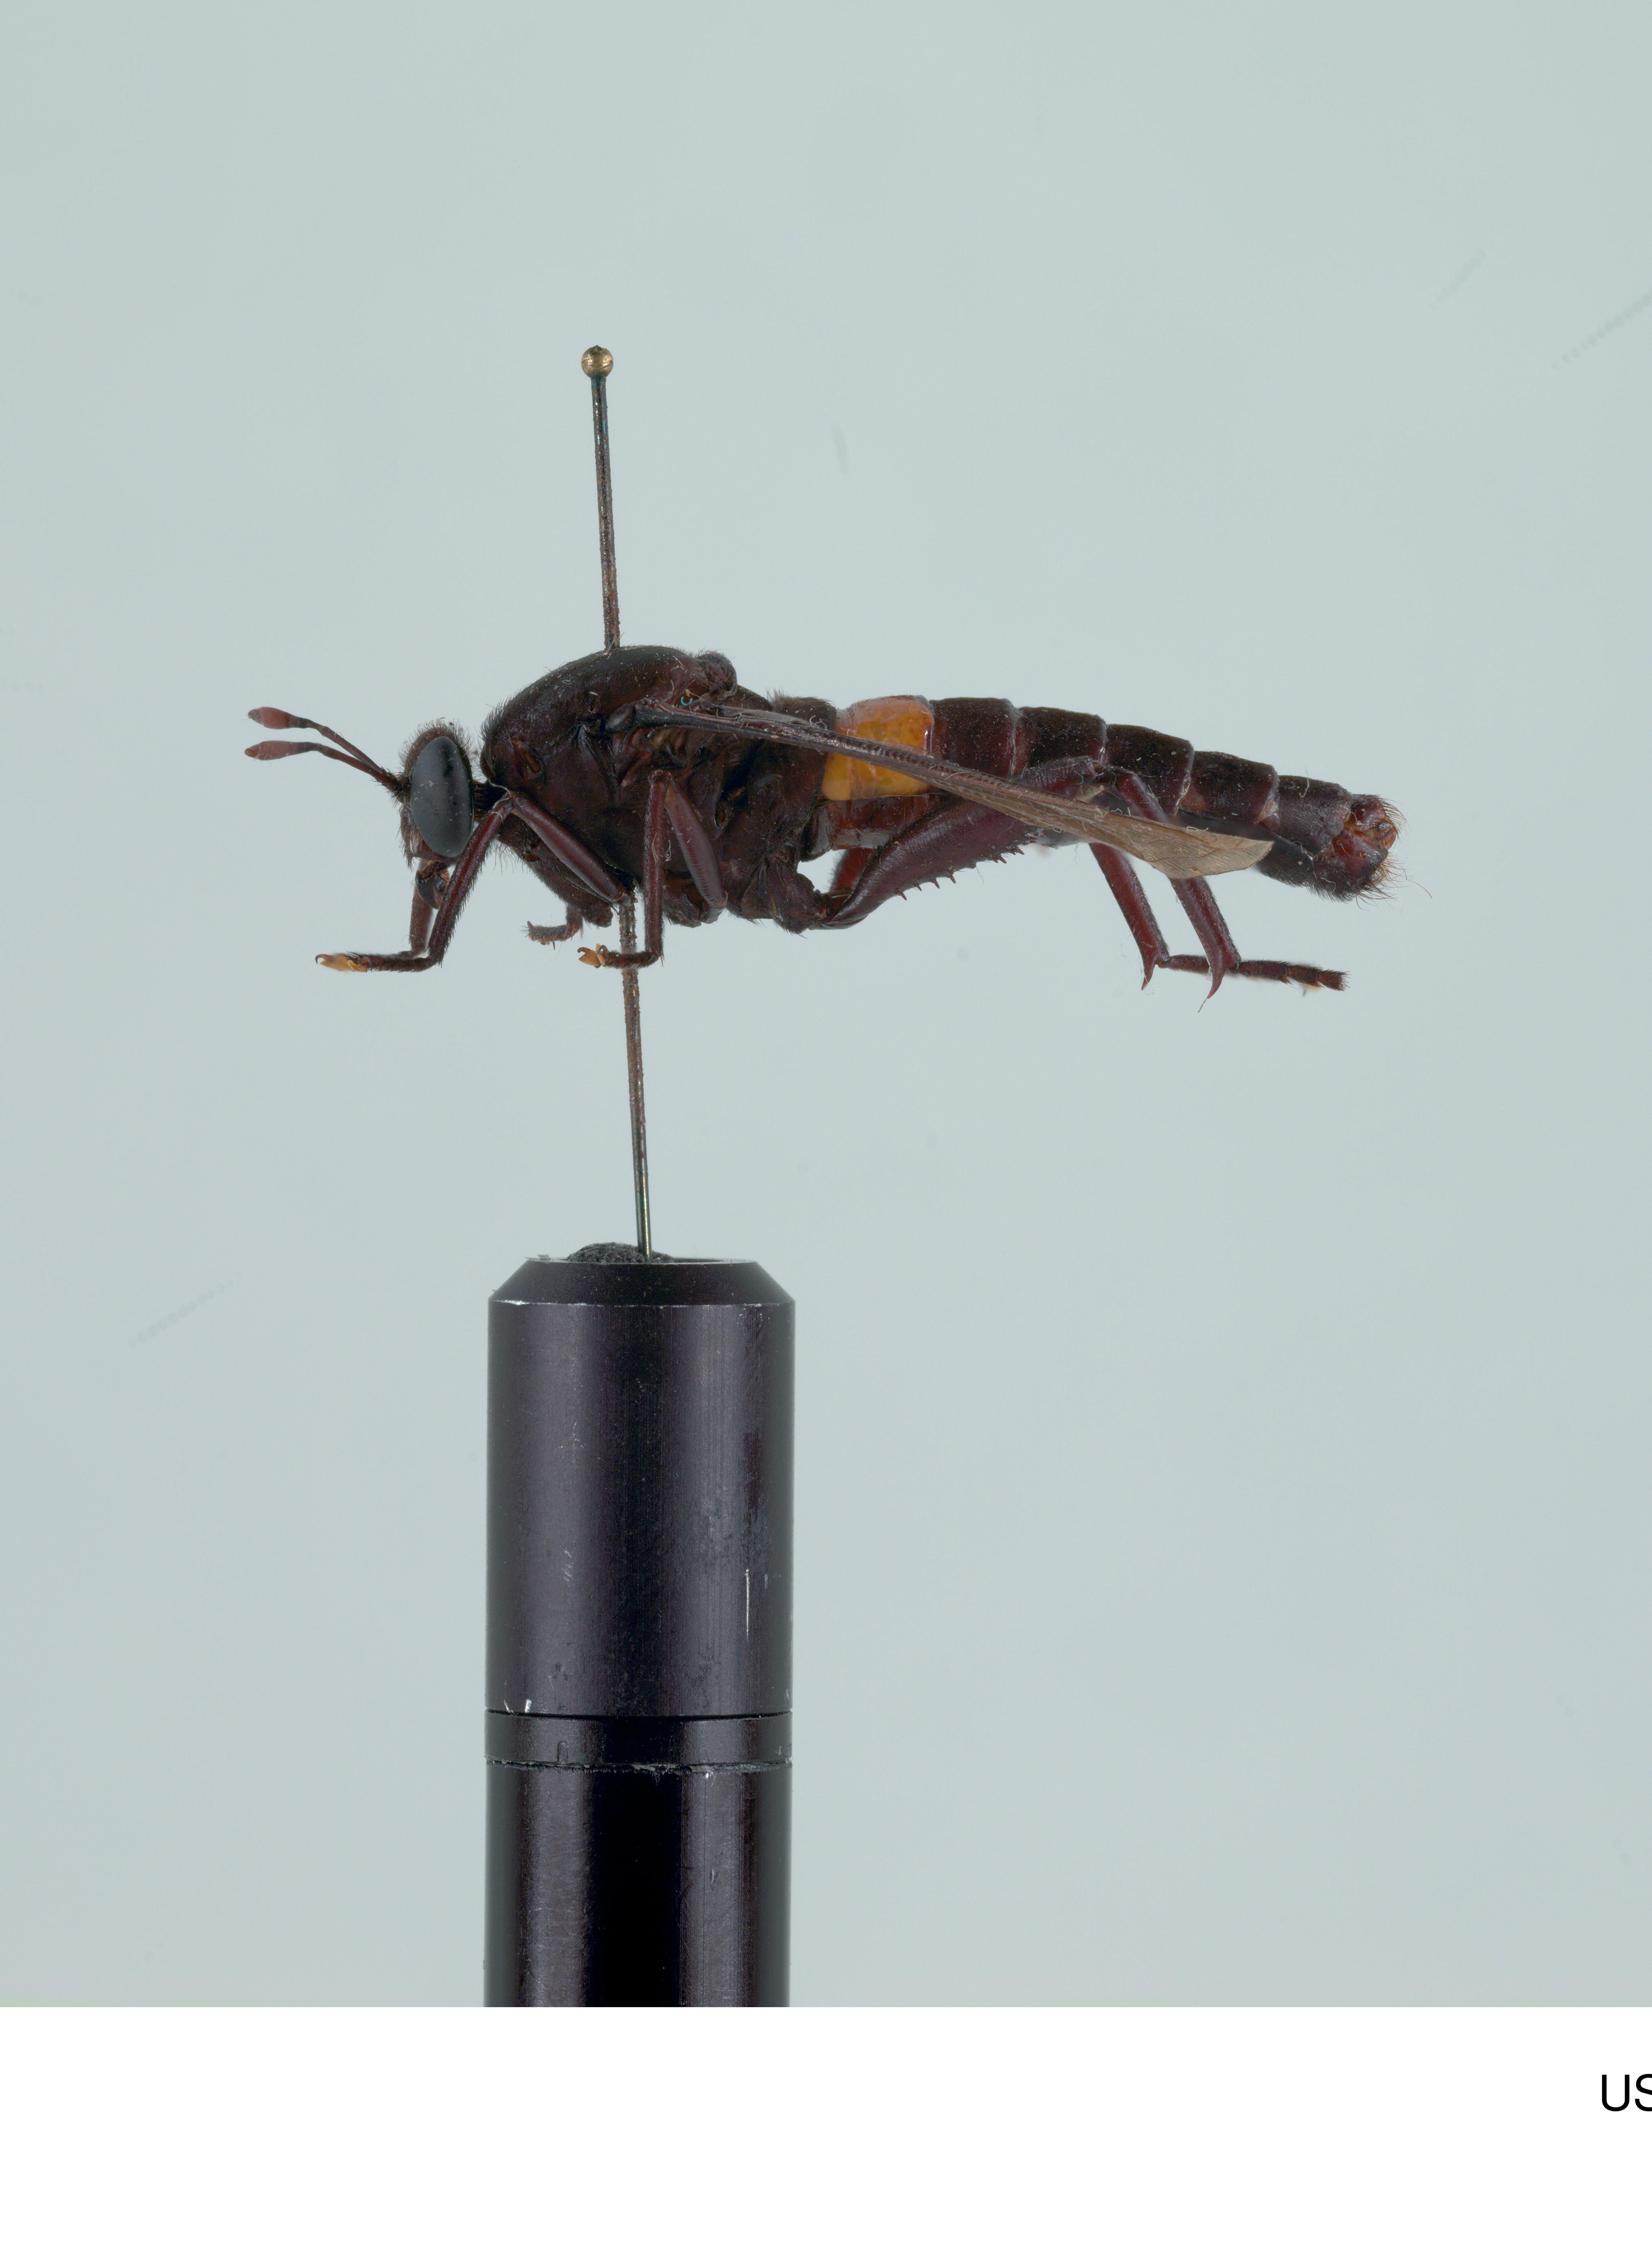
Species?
Mydas clavatus
